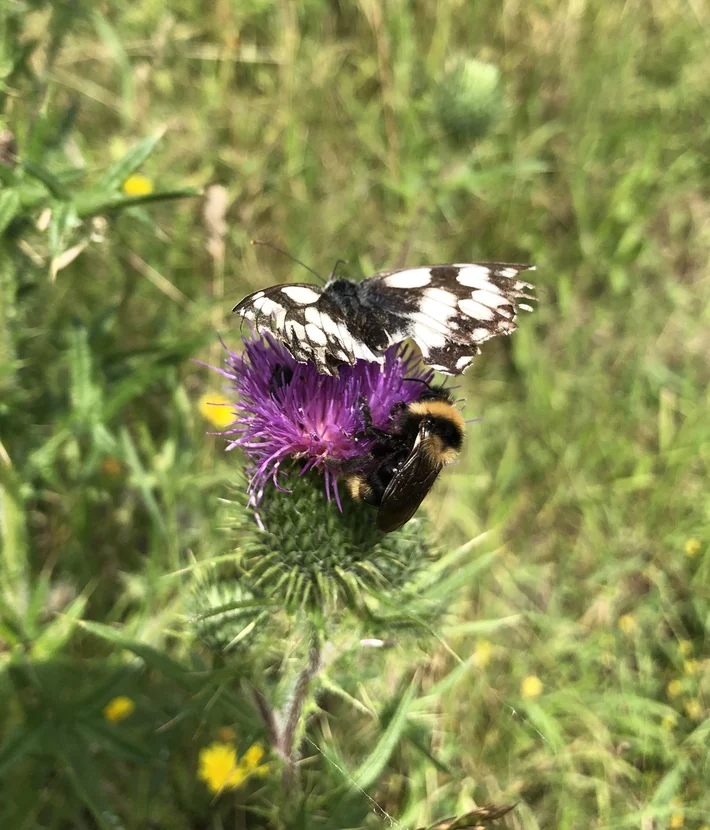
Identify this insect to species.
Melanargia galathea
